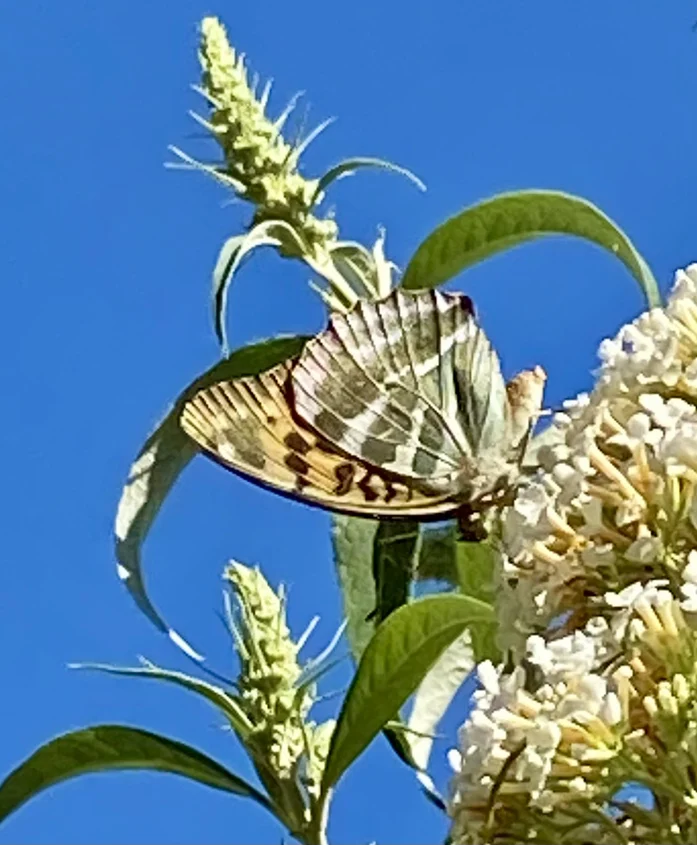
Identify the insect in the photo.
Argynnis paphia
